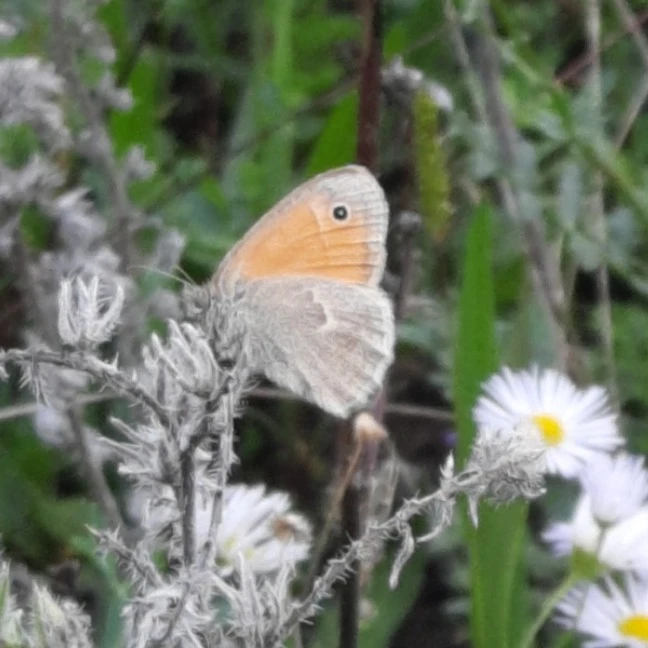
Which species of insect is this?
Coenonympha pamphilus
